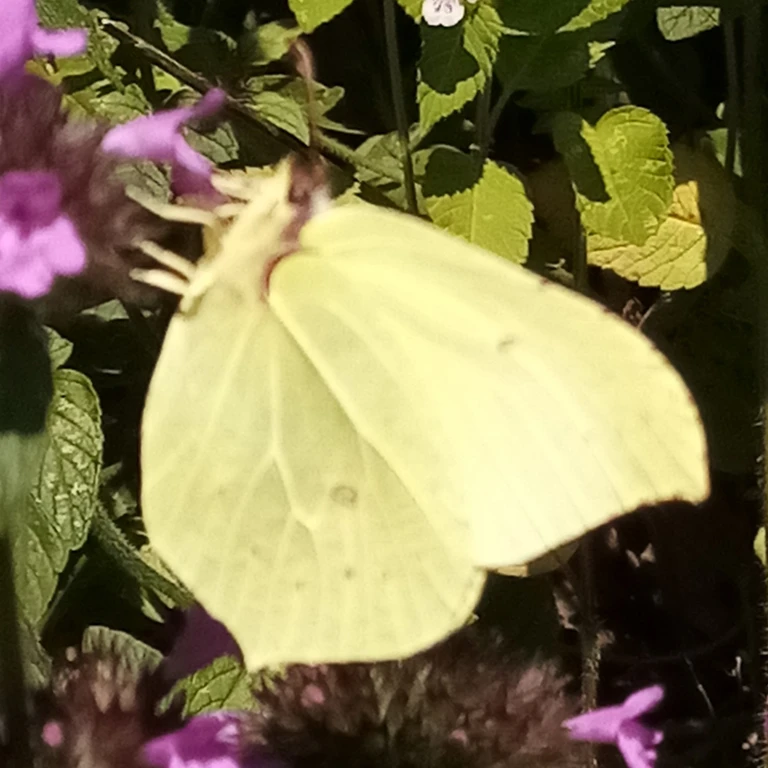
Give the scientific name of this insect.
Gonepteryx rhamni
